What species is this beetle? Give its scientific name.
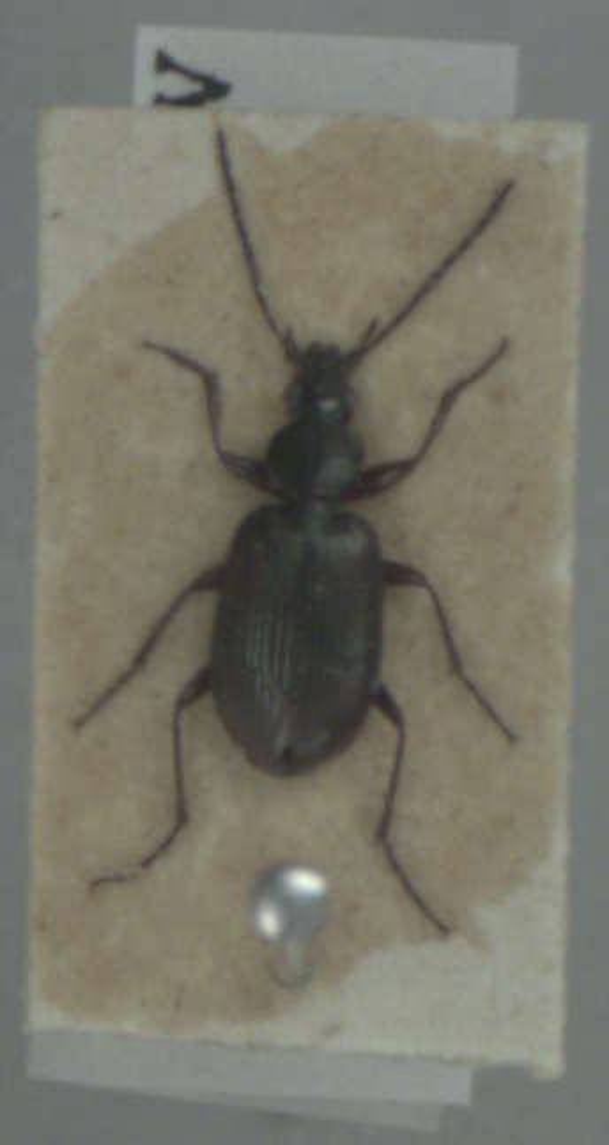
Agonum micans
